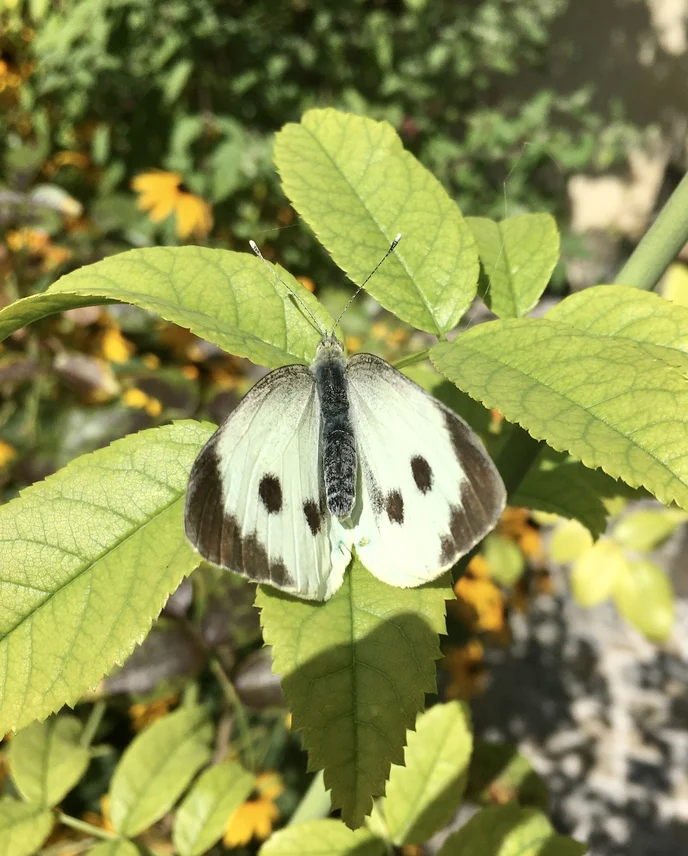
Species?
Pieris brassicae
